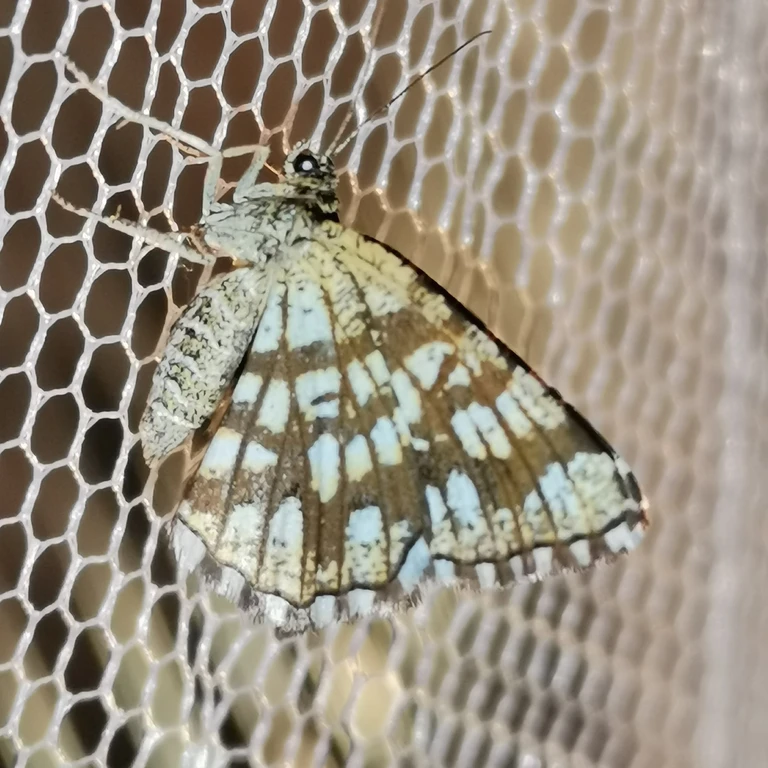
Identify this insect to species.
Chiasmia clathrata
